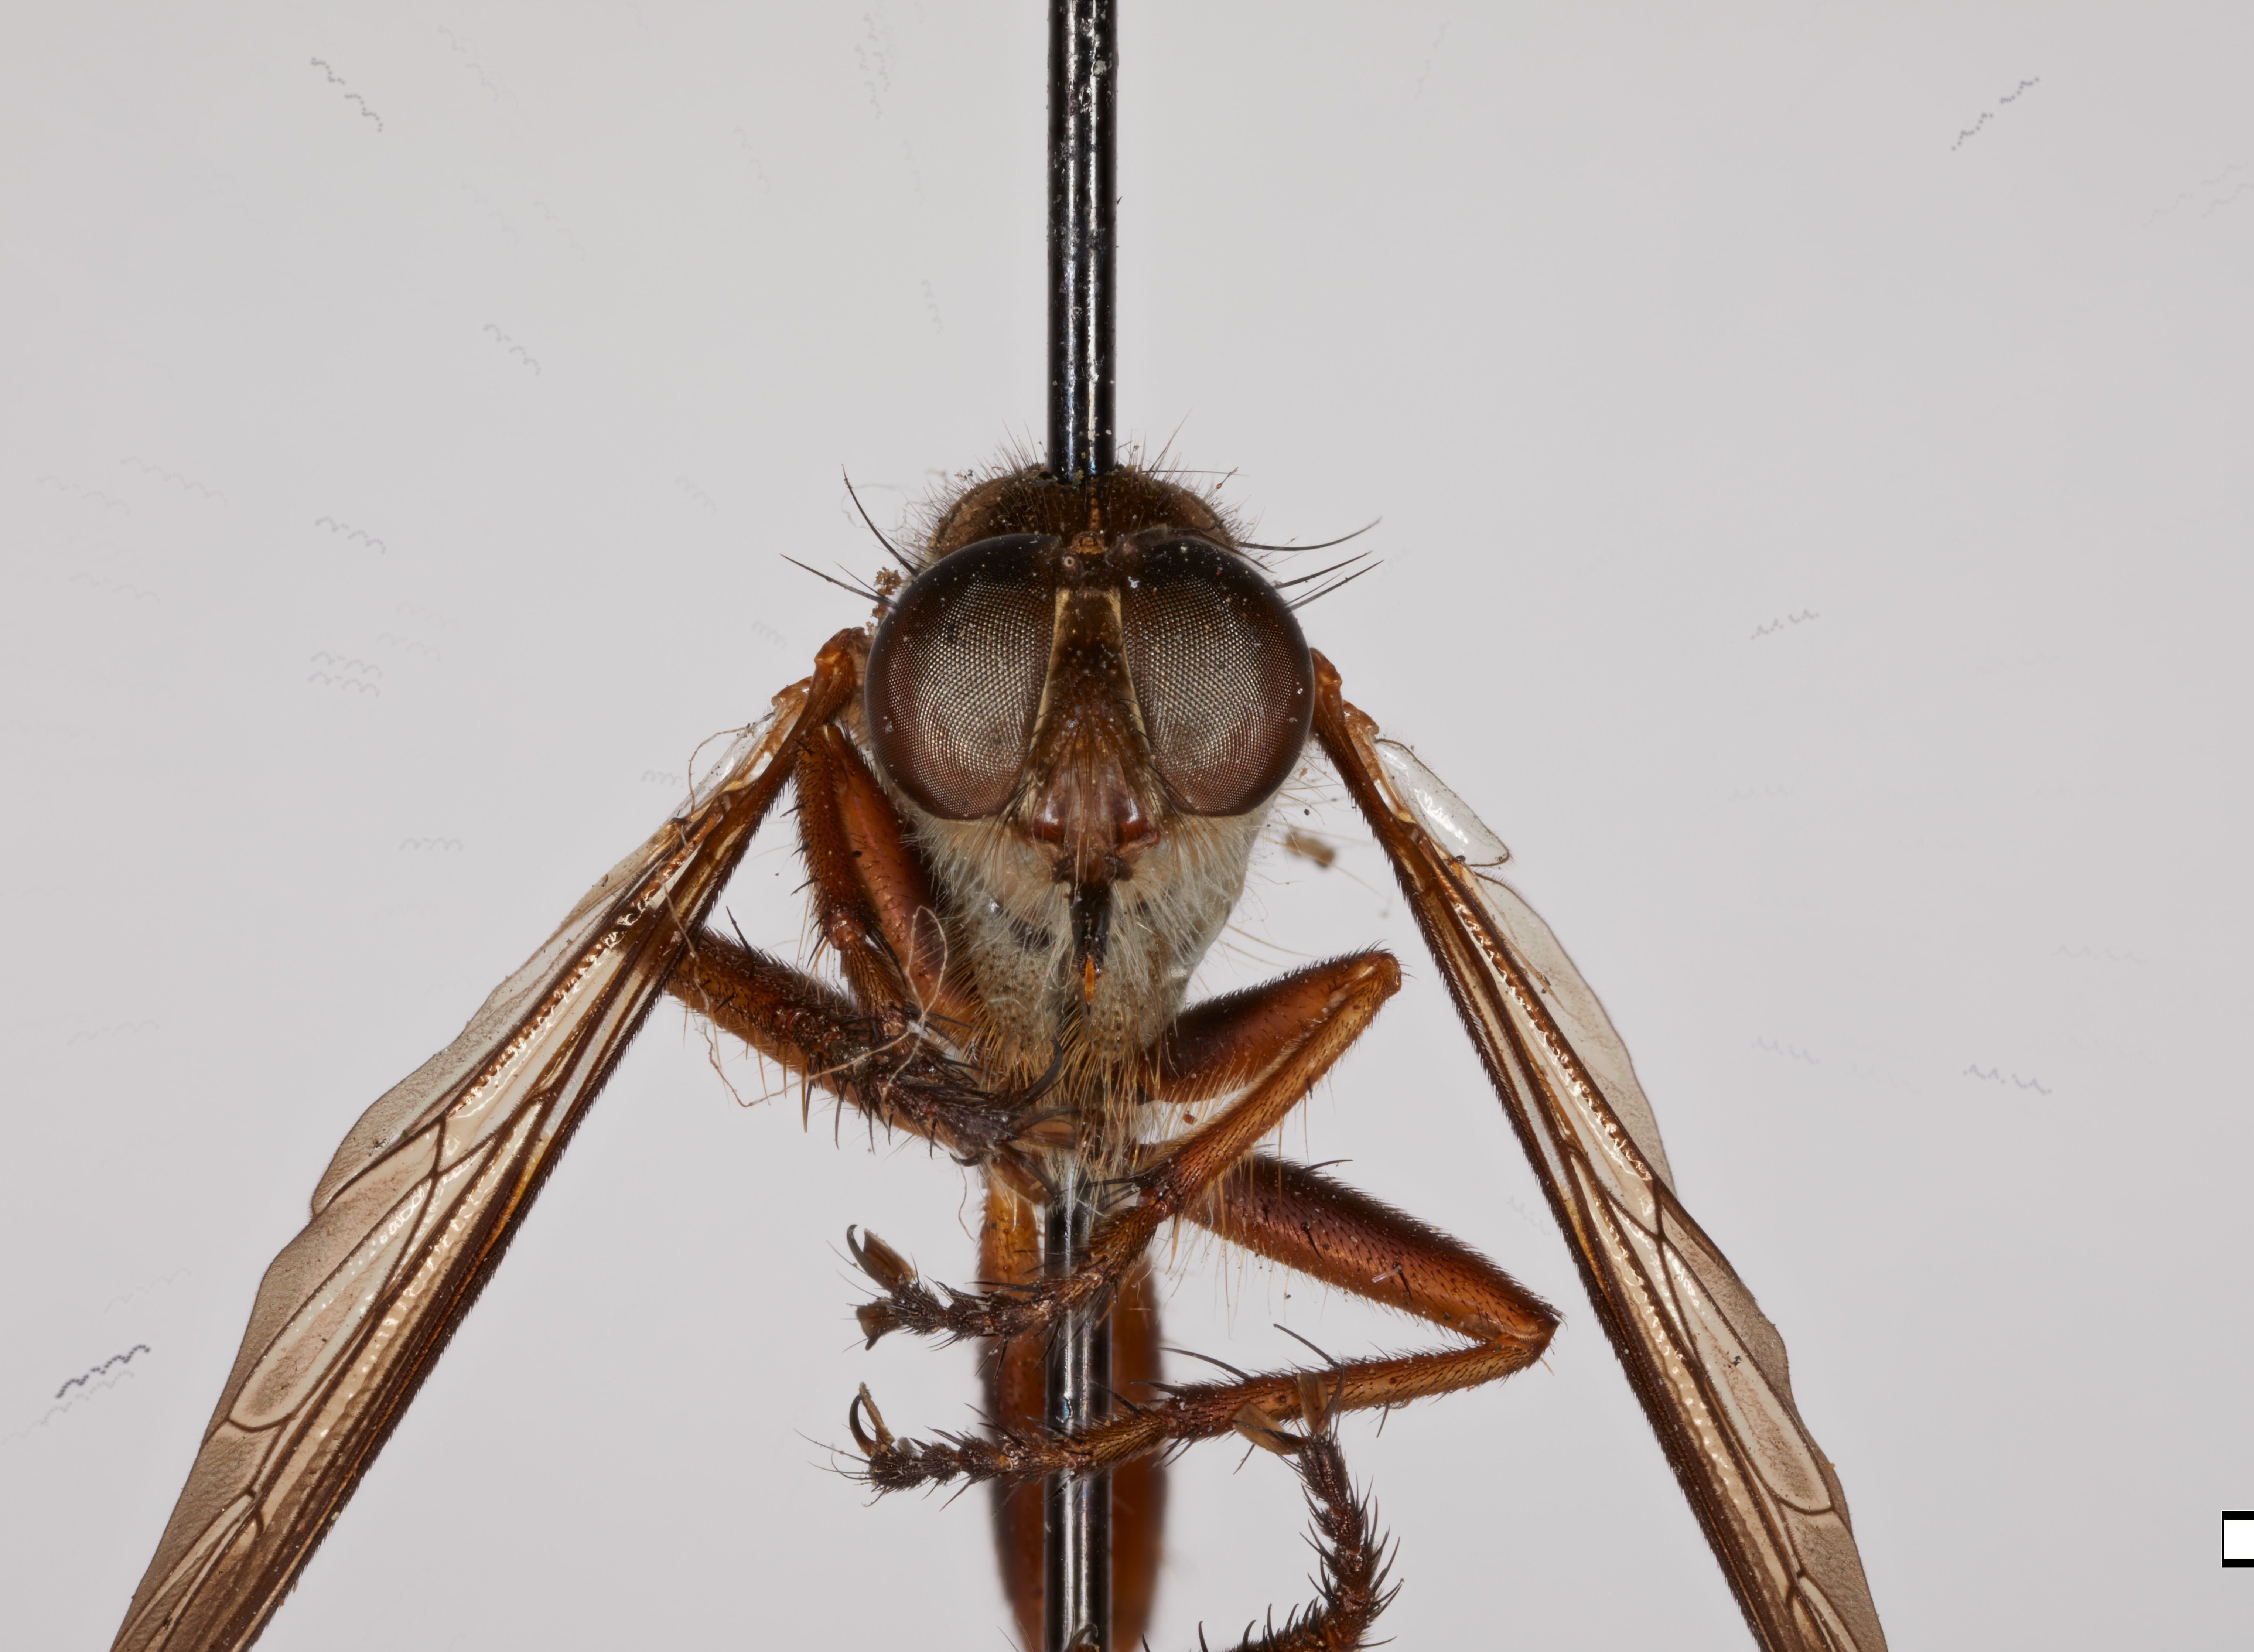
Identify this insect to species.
Asilus angustipennis
